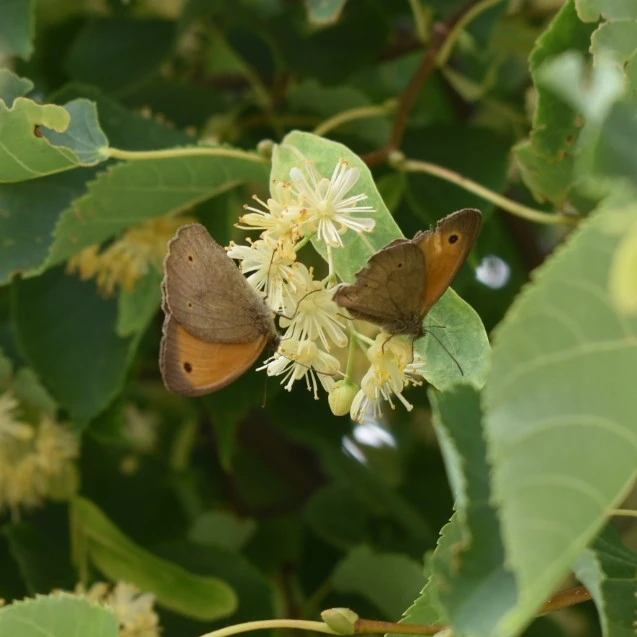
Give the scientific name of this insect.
Maniola jurtina
